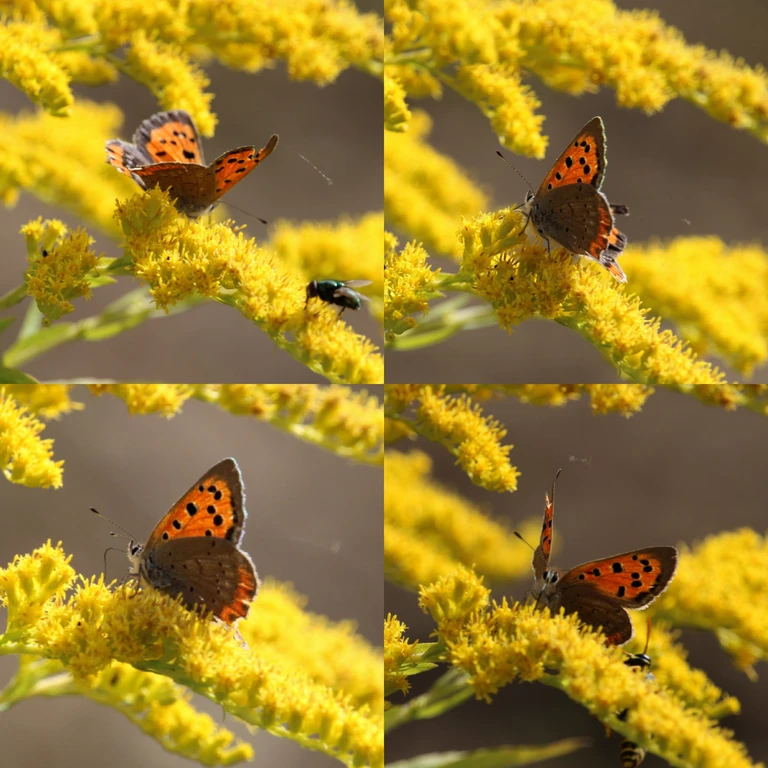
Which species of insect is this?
Lycaena phlaeas
